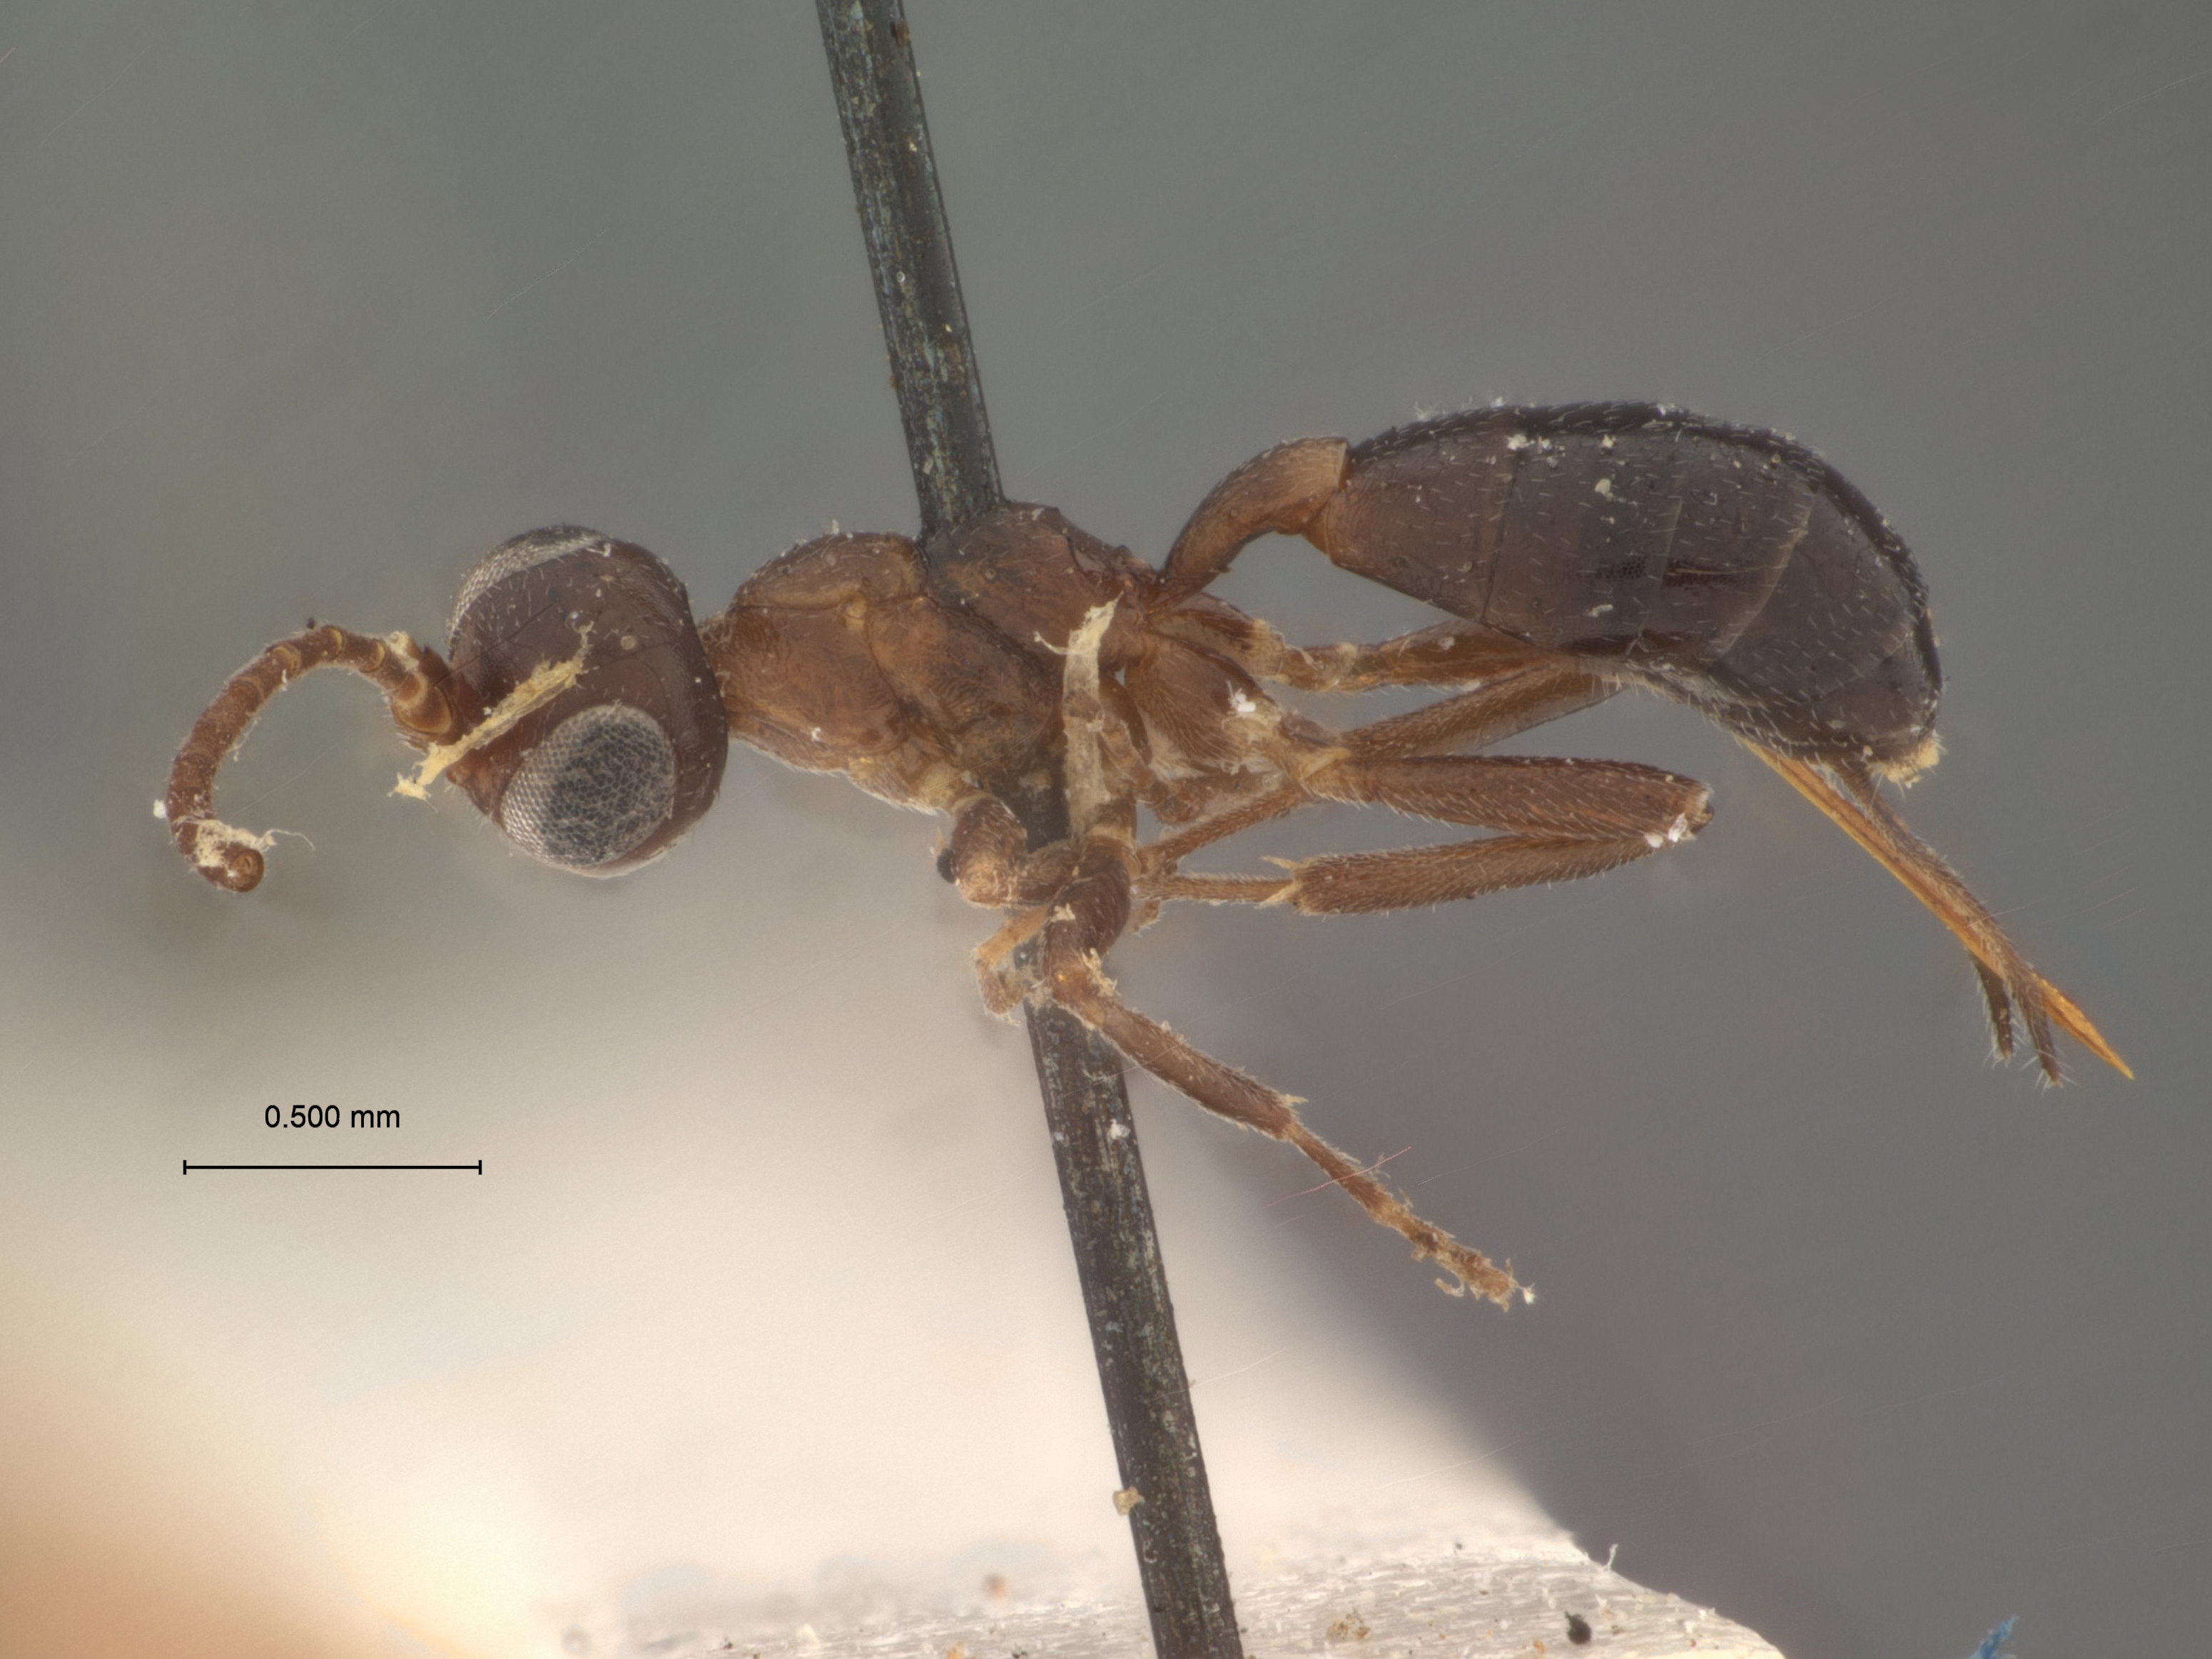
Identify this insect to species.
Pezomachus californicus
